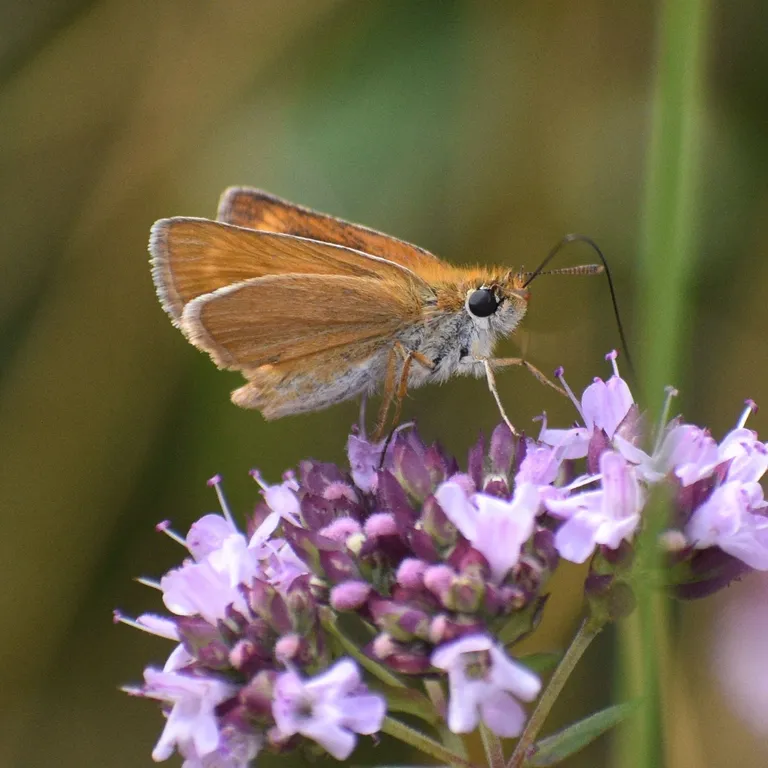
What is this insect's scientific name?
Thymelicus acteon
